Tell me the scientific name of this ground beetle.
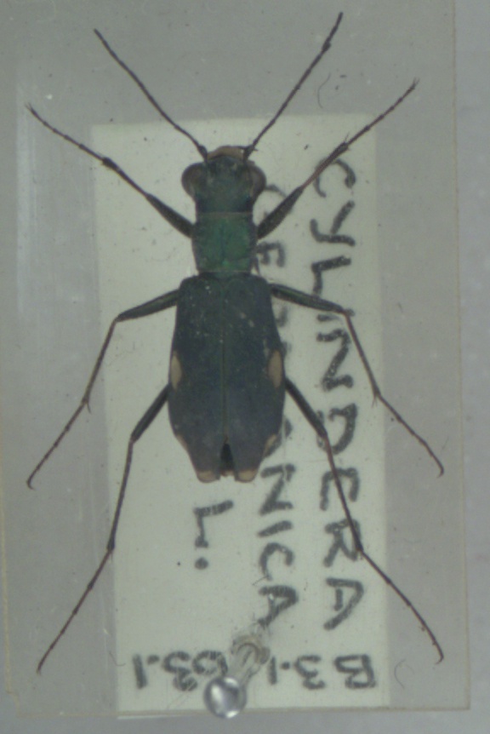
Cylindera germanica
